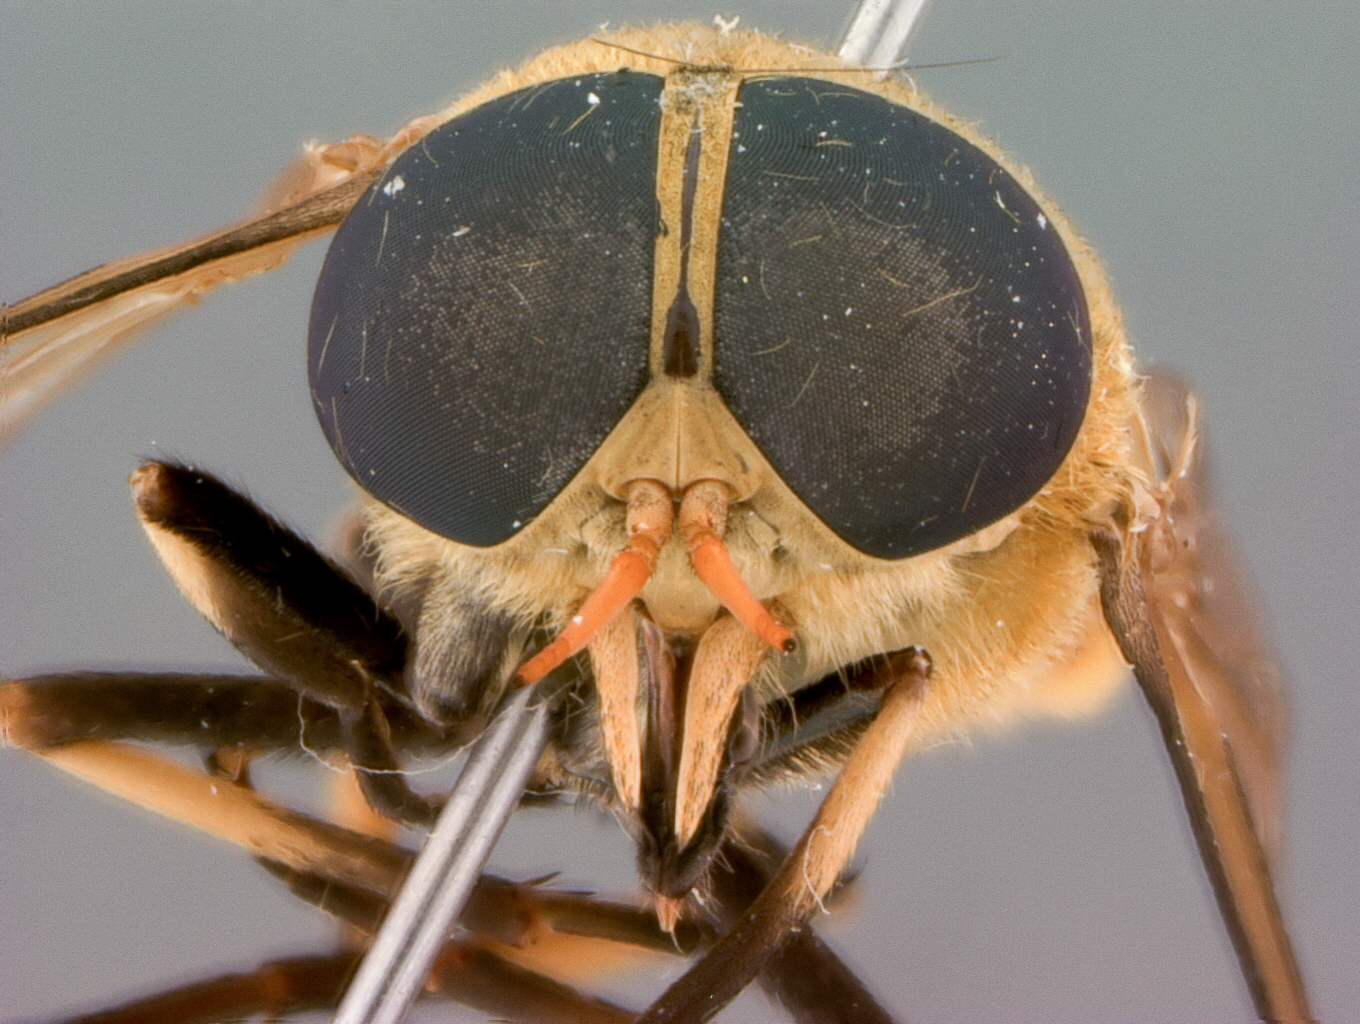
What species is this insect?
Tabanus jacobi
